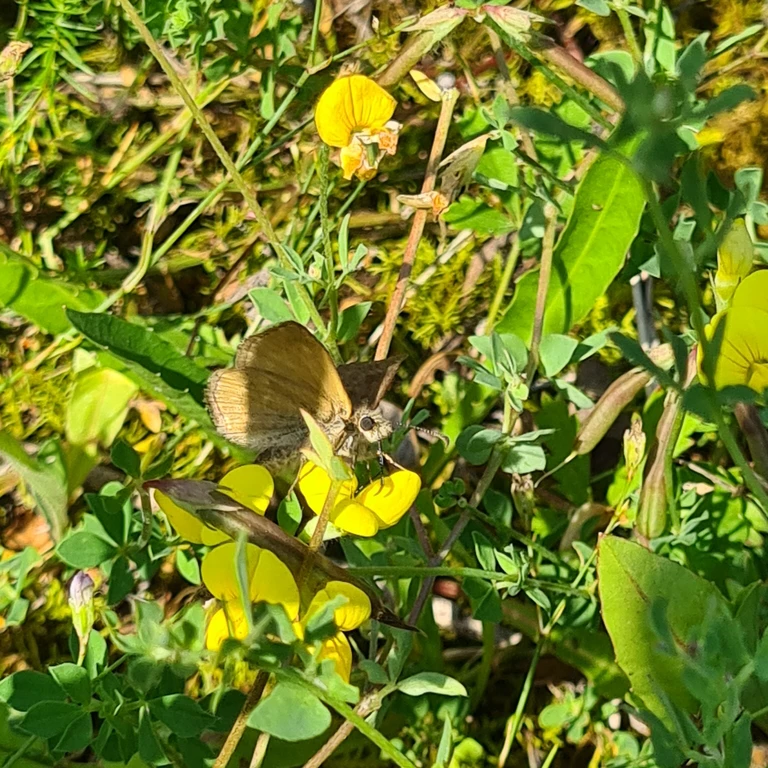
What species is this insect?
Erynnis tages
